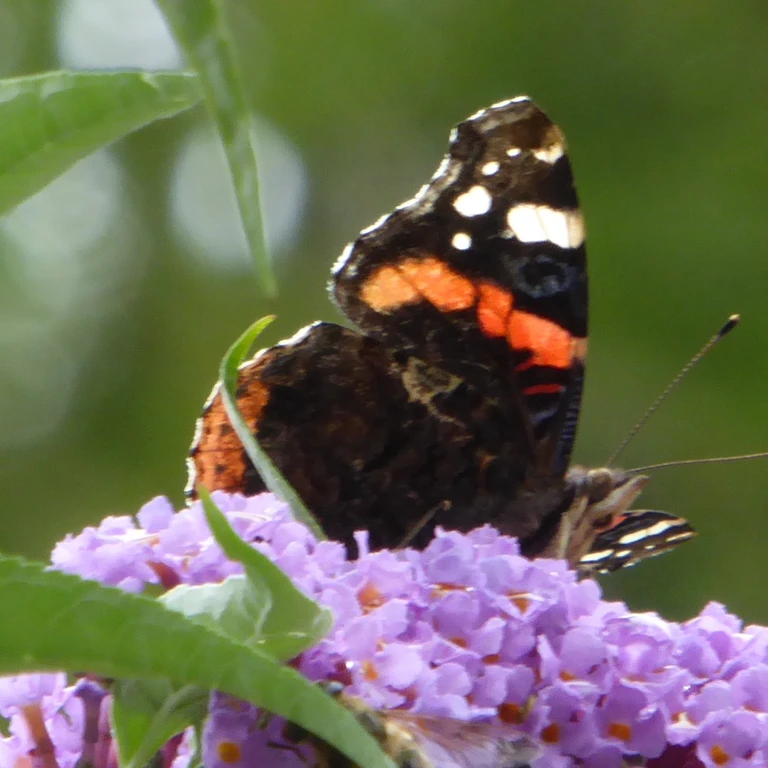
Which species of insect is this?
Vanessa atalanta
